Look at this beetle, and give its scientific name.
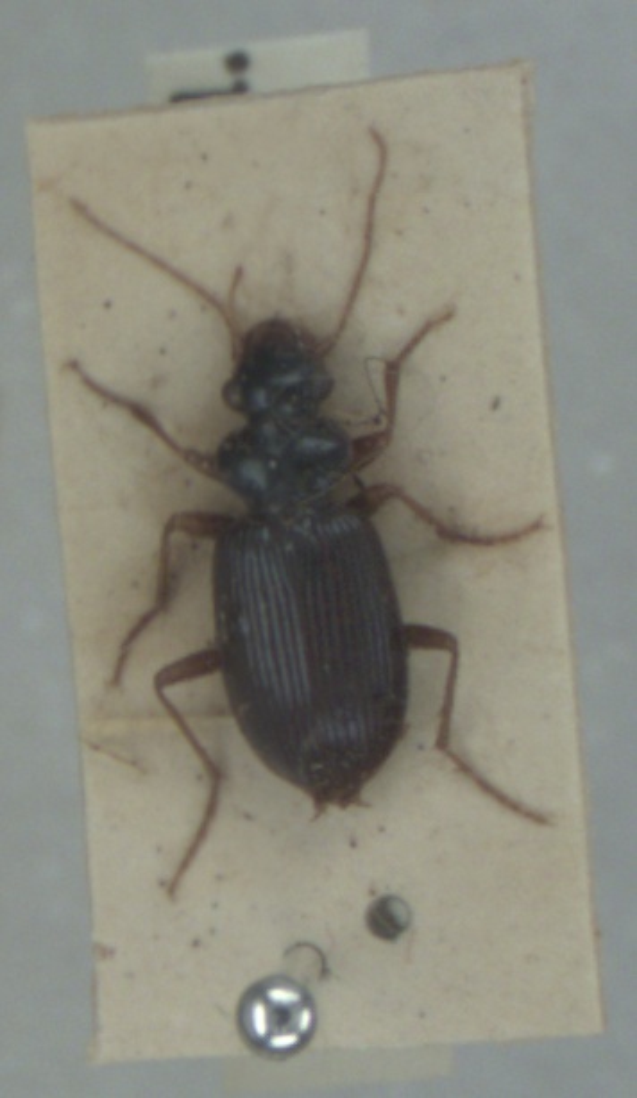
Leistus fulvibarbis
